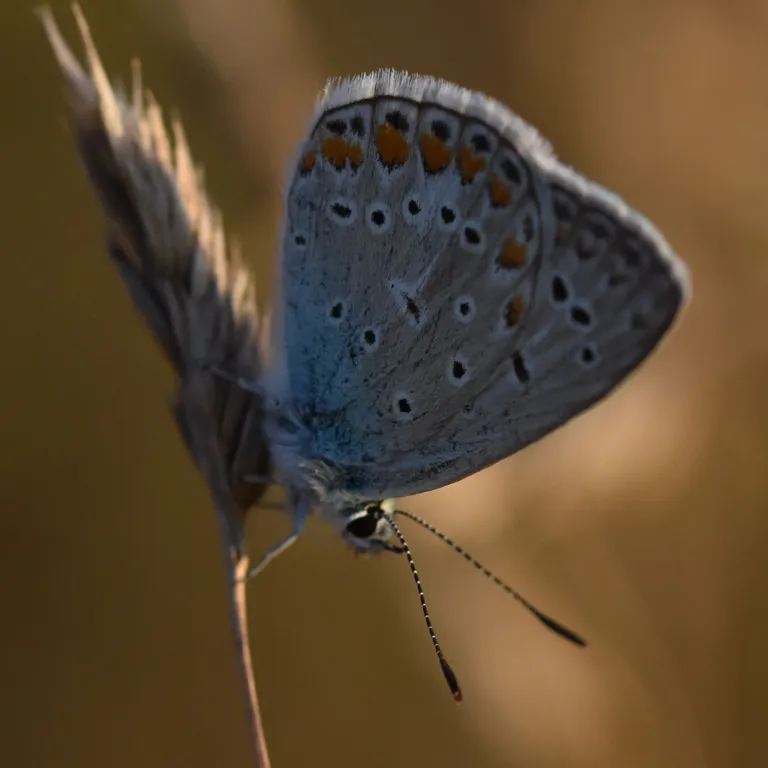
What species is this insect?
Polyommatus icarus
